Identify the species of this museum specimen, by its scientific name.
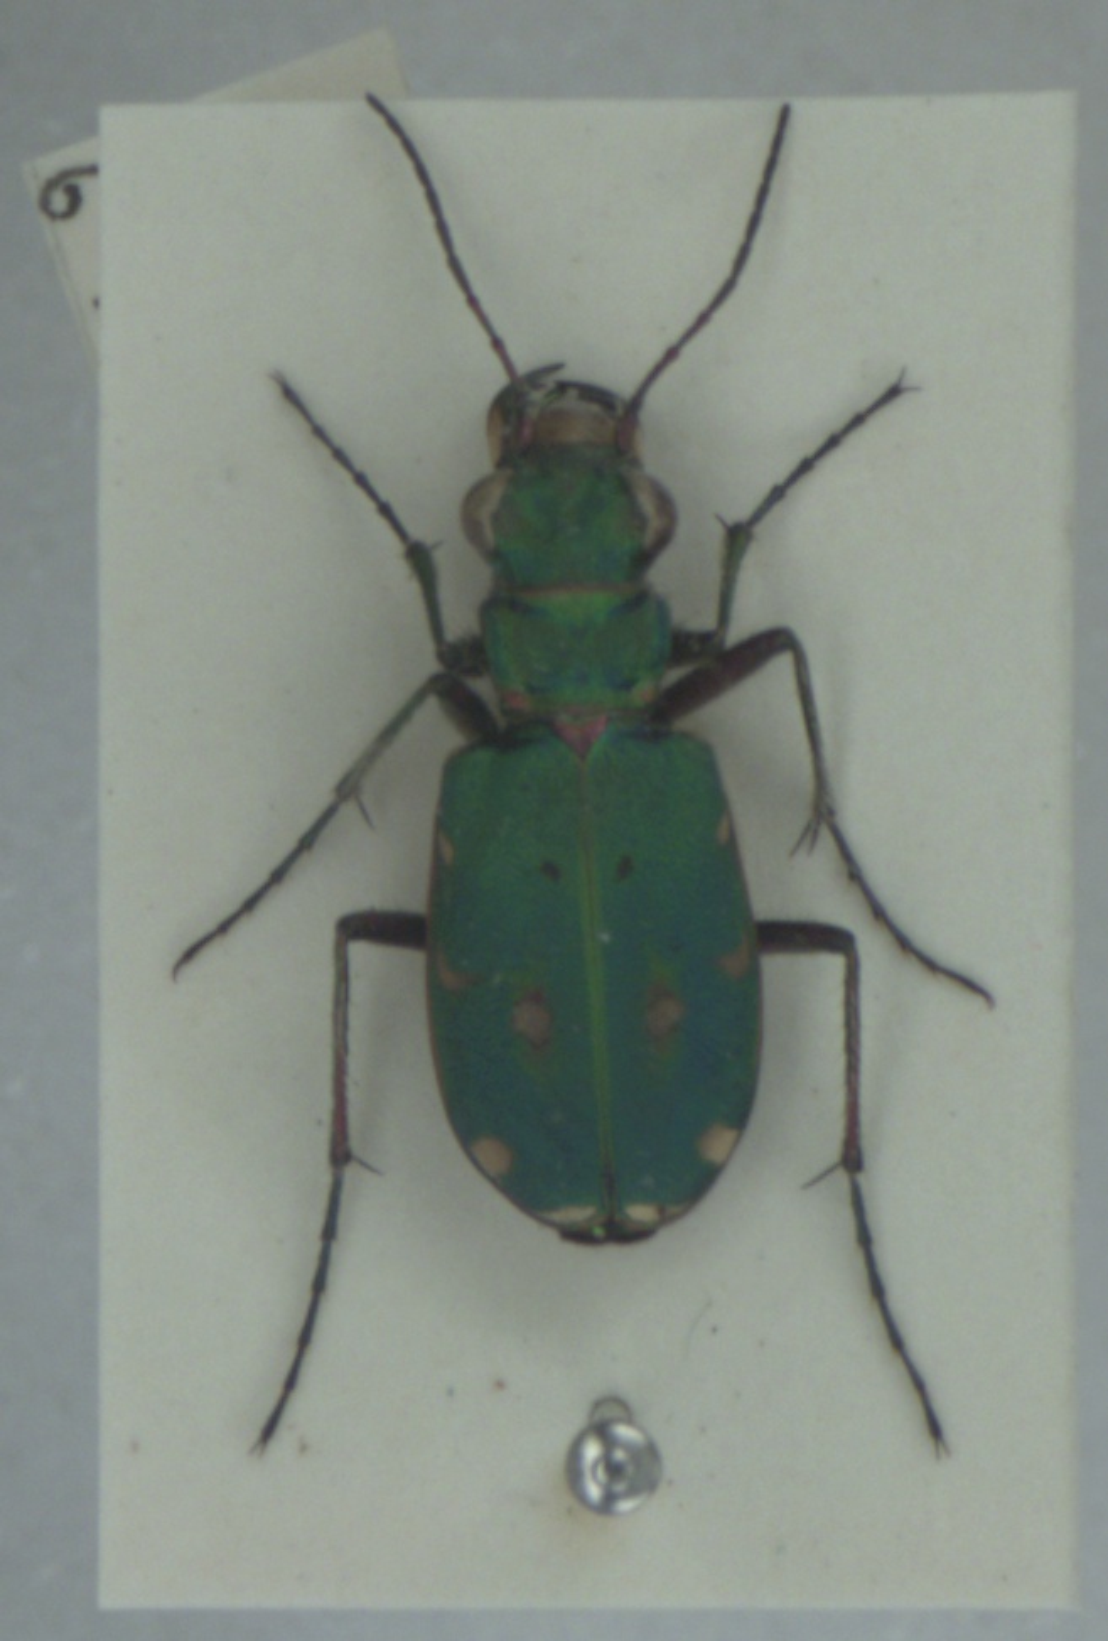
Cicindela campestris
